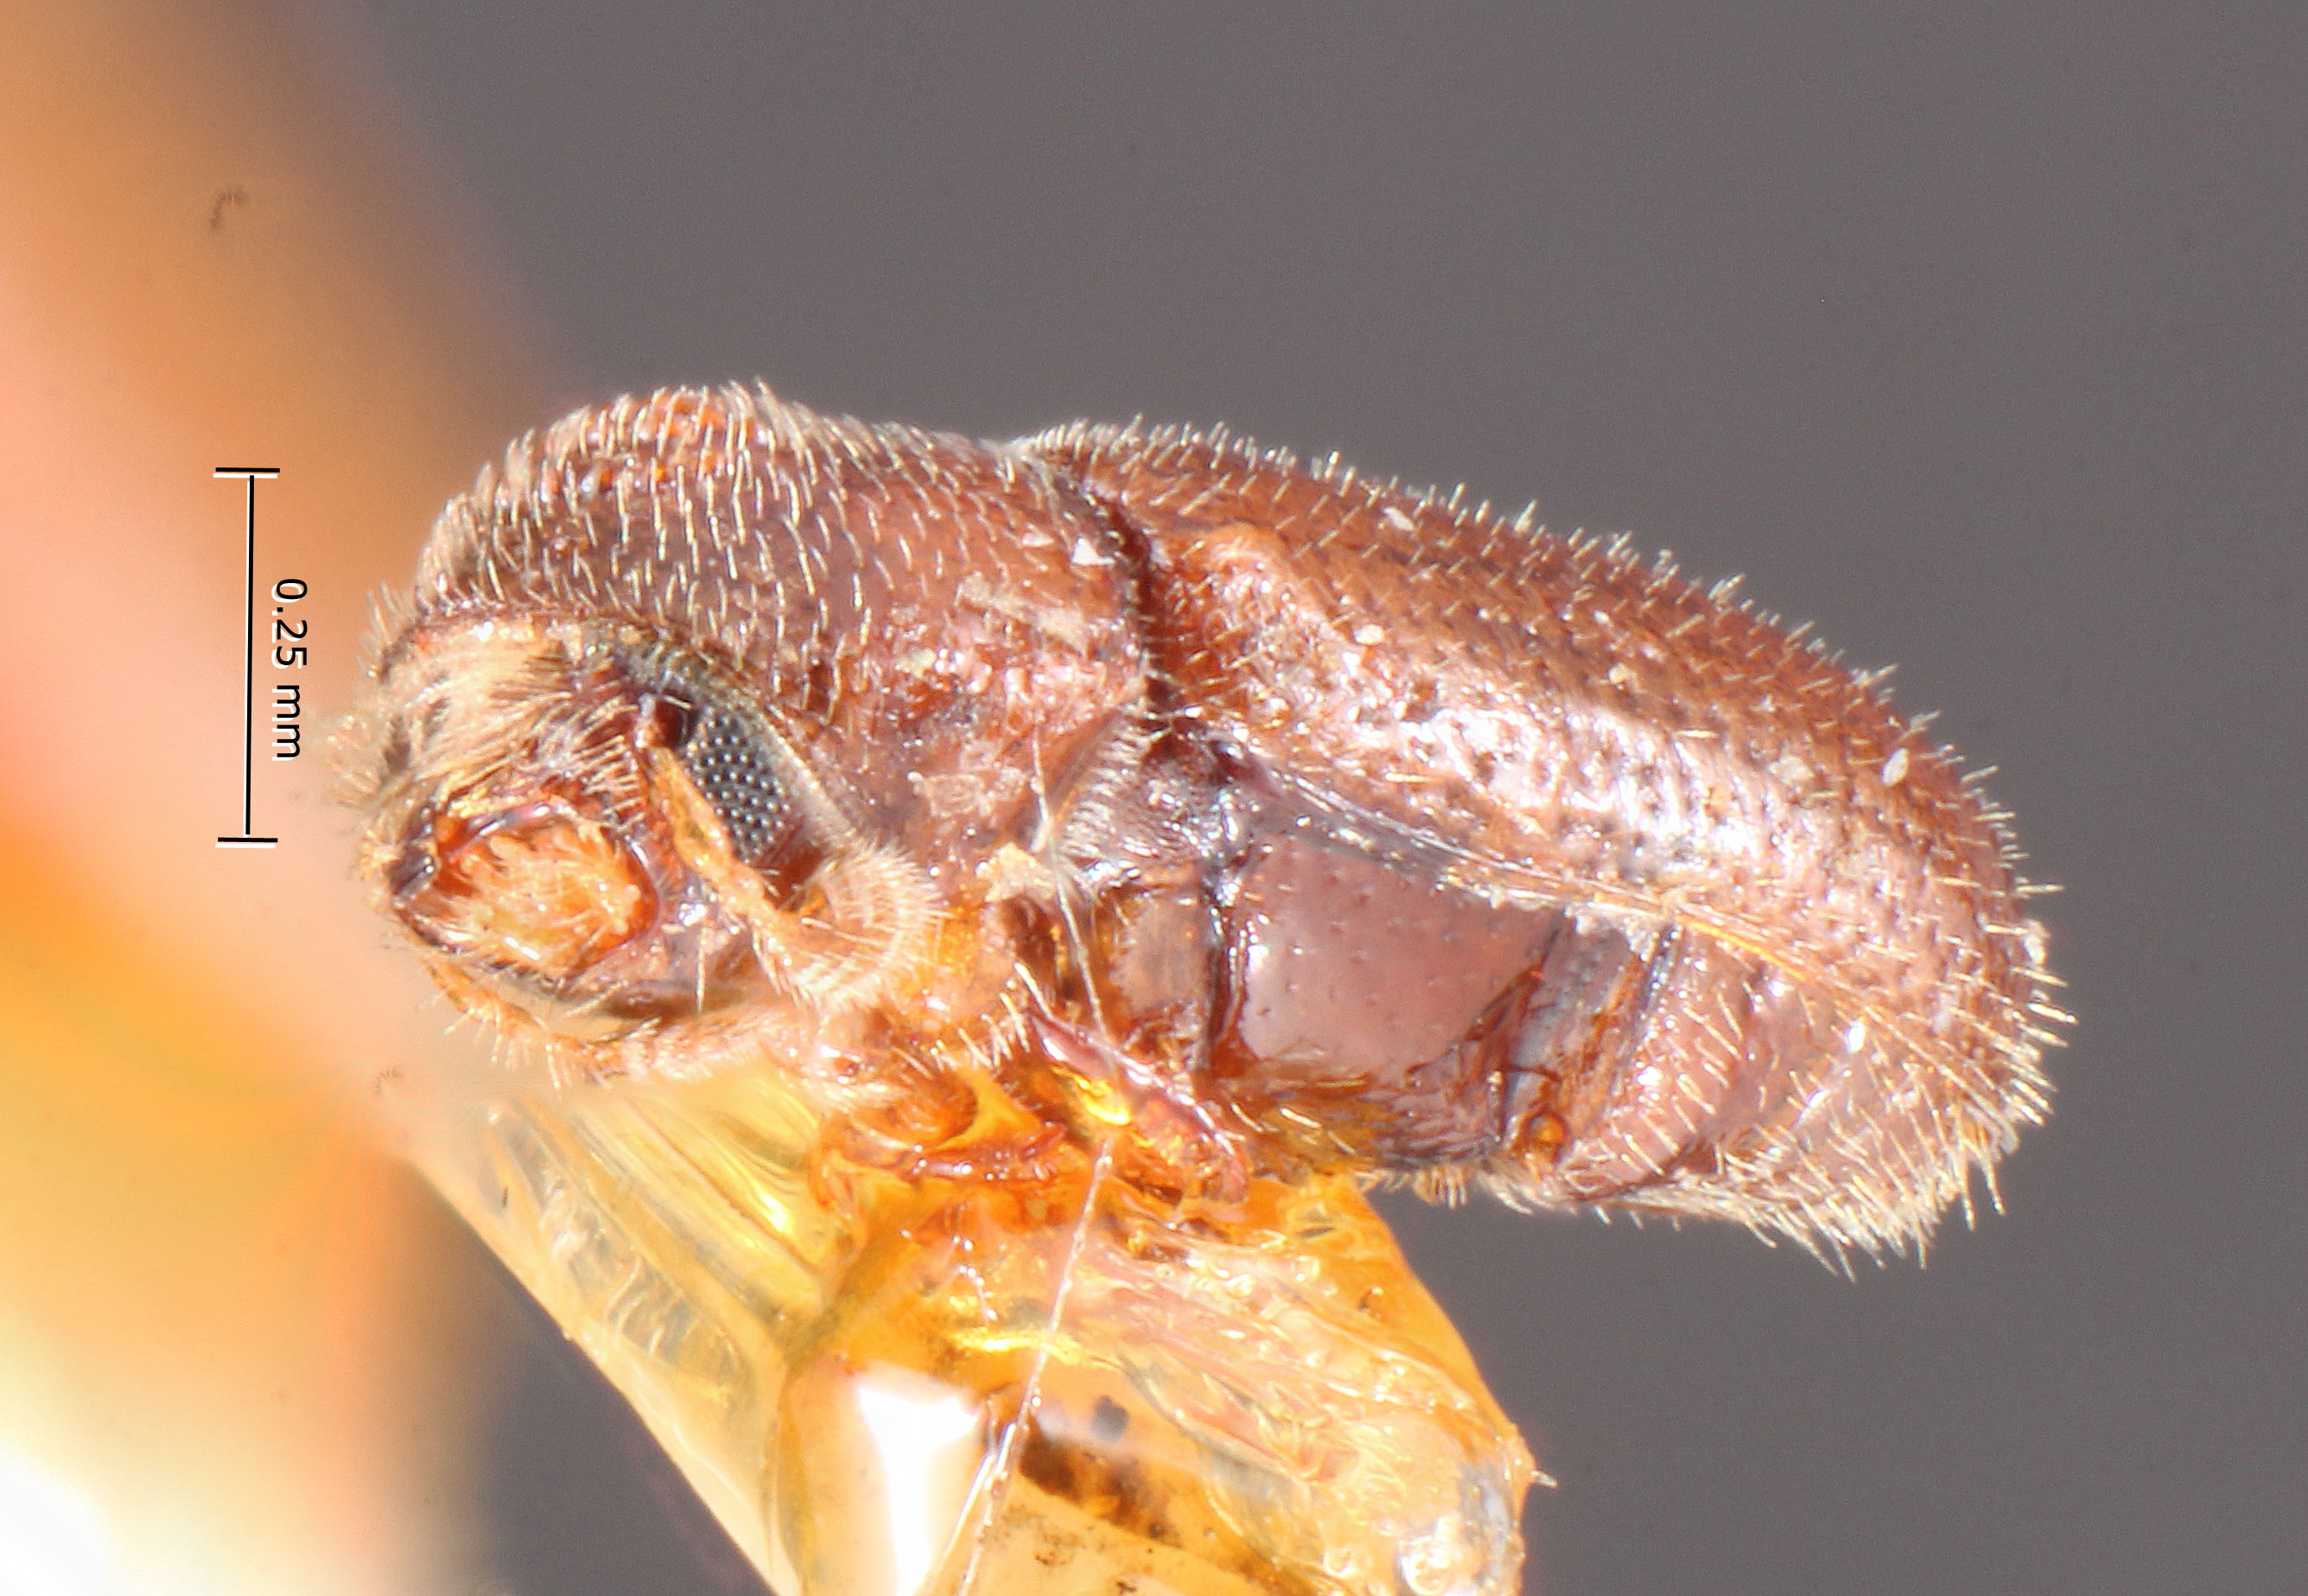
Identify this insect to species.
Pityophthorus monophyllae
